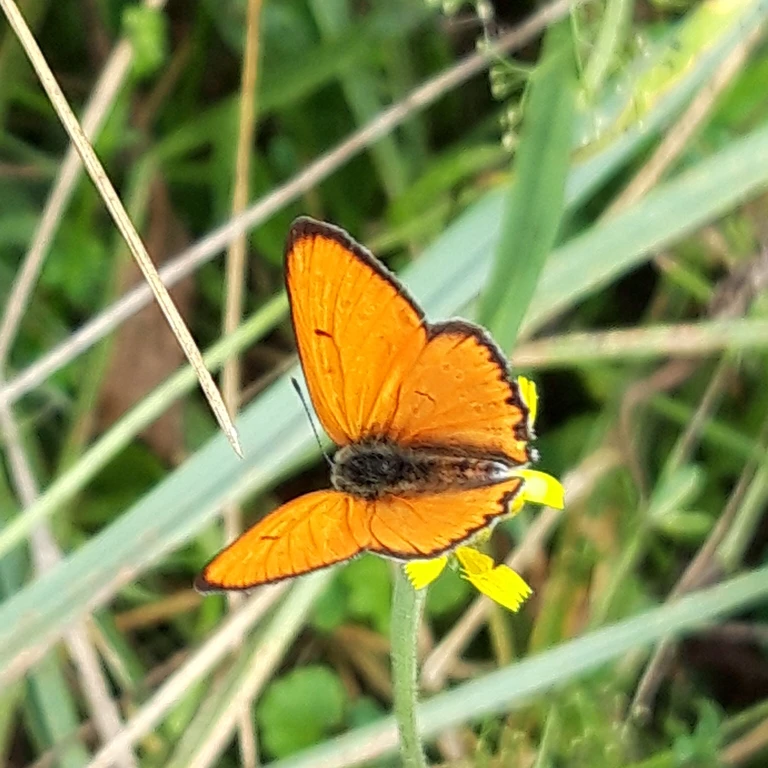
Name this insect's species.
Lycaena dispar
